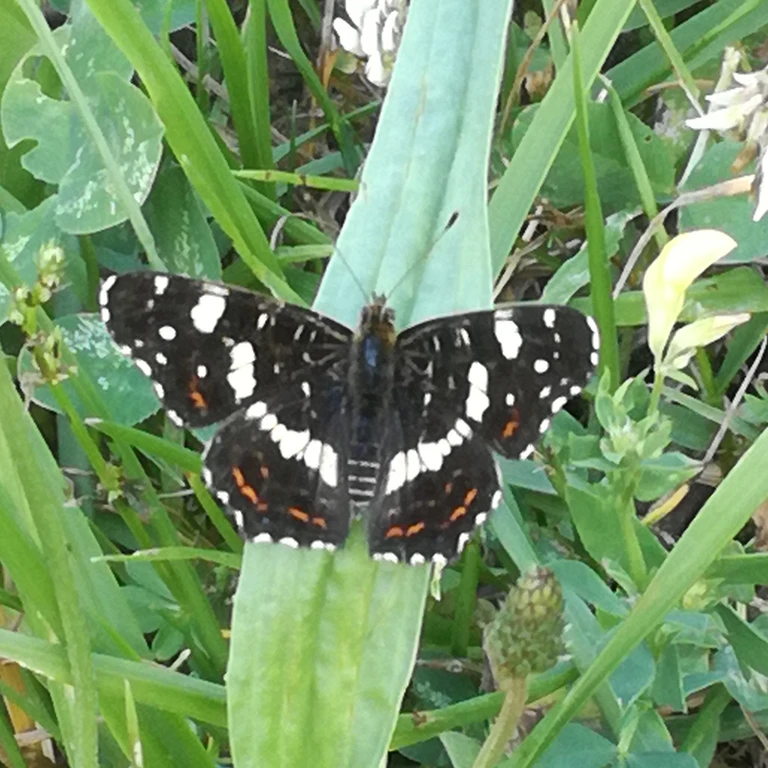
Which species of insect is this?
Araschnia levana
